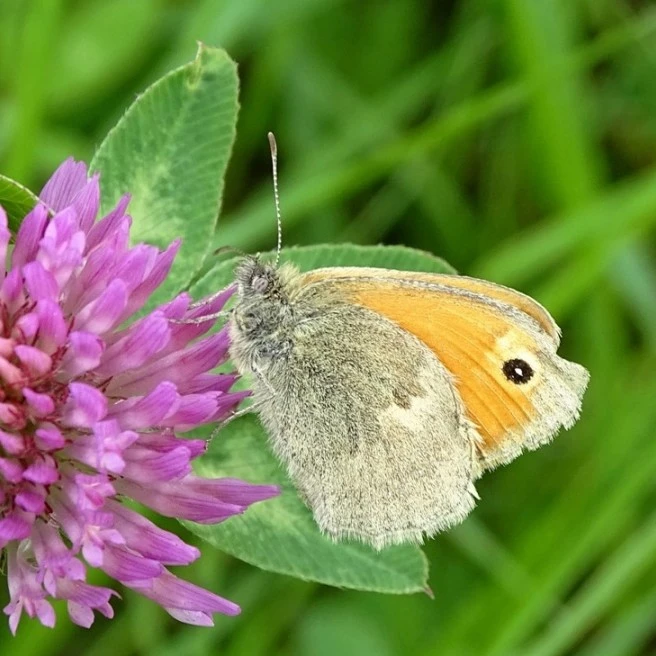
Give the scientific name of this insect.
Coenonympha pamphilus
